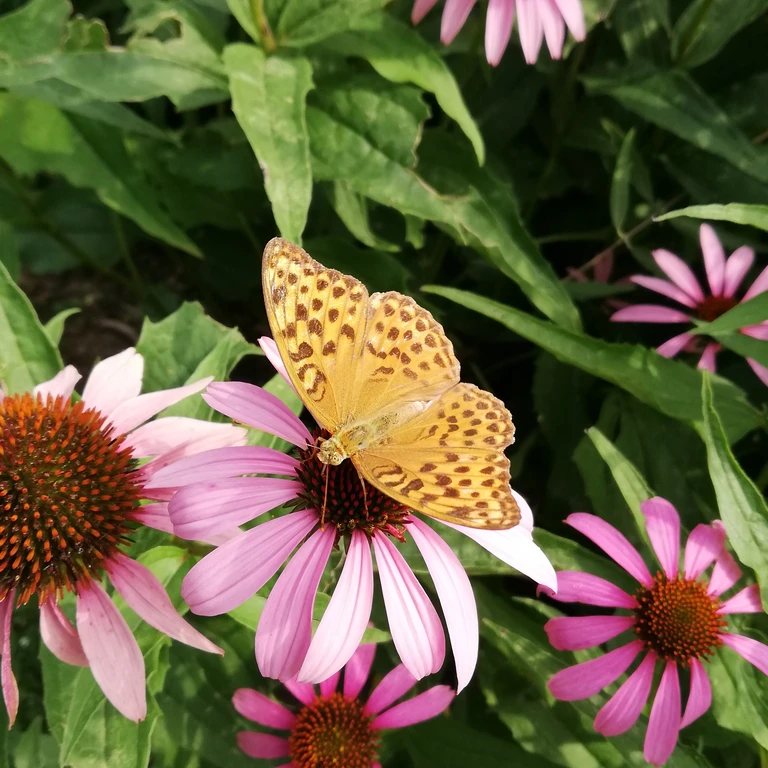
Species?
Argynnis paphia
